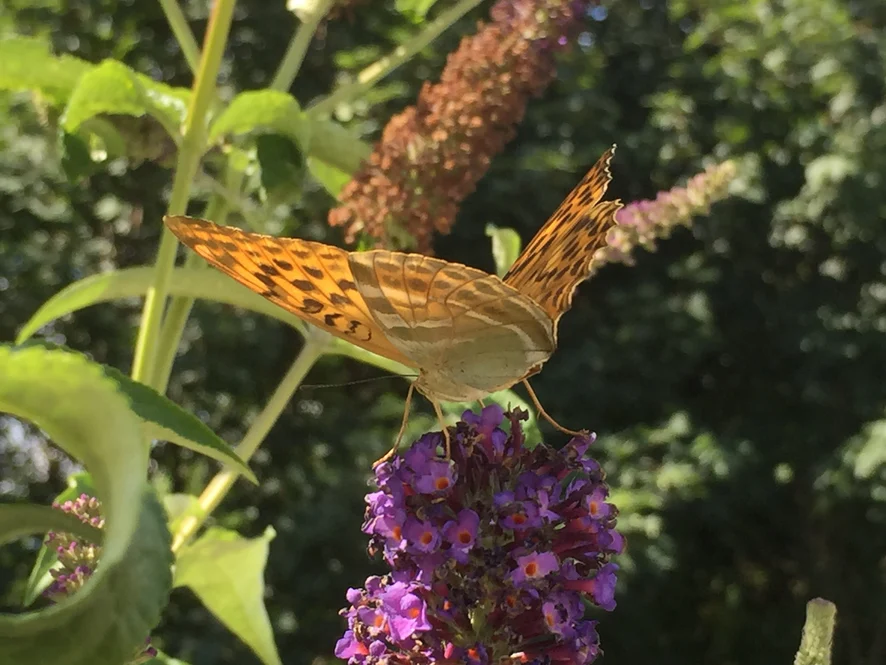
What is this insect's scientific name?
Argynnis paphia
